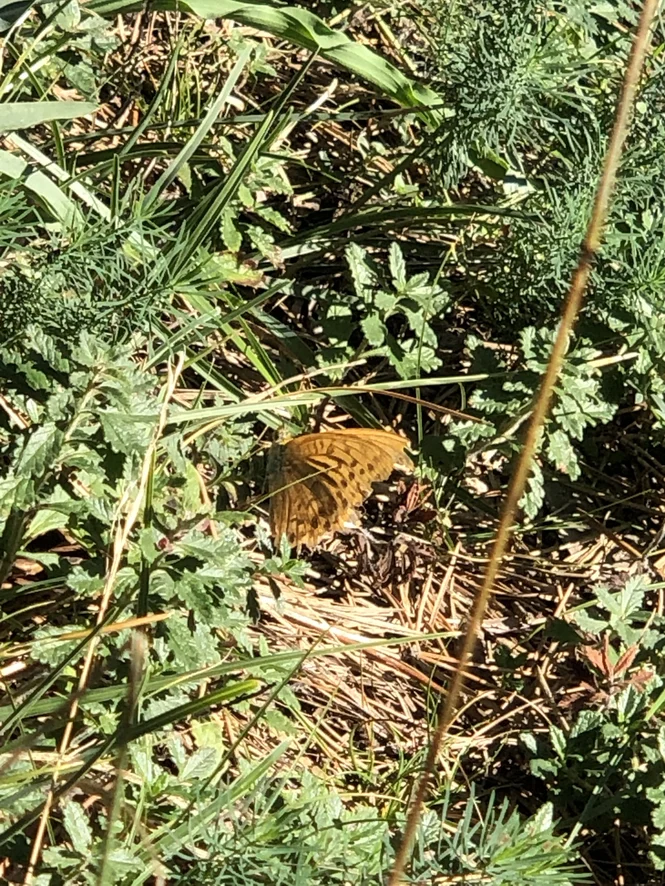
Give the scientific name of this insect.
Argynnis paphia
